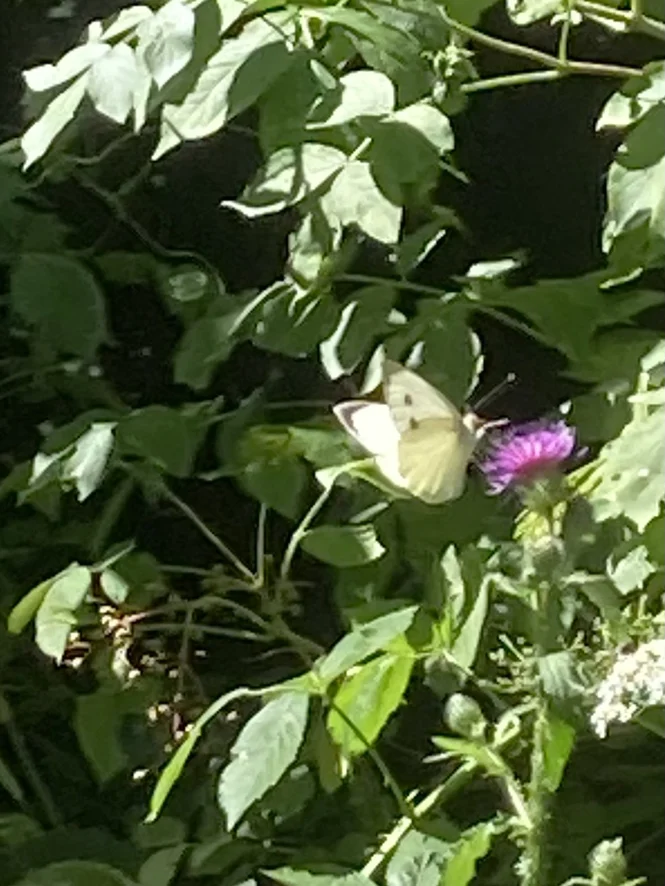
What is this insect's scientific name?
Pieris brassicae
